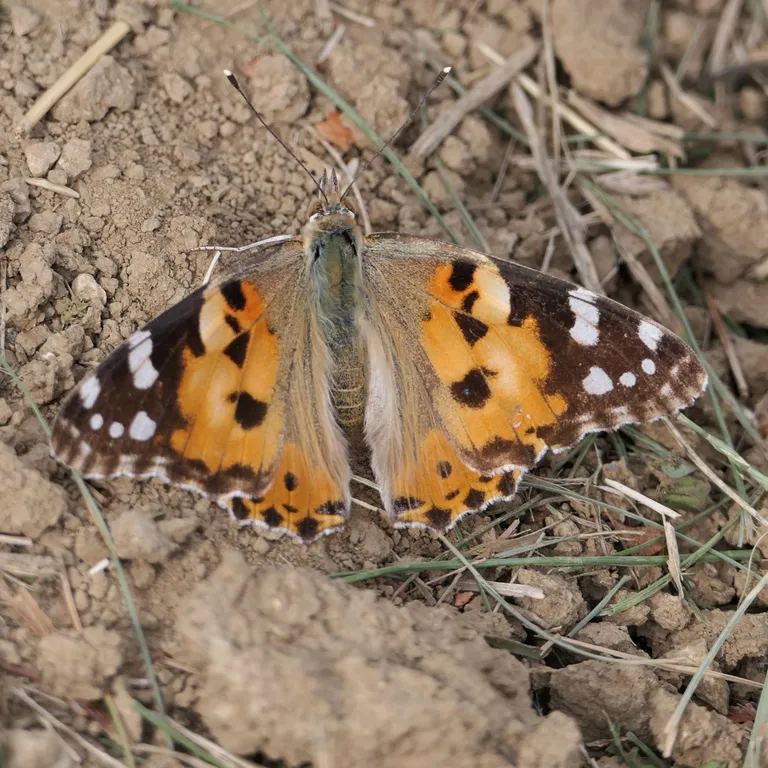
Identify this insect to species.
Vanessa cardui
